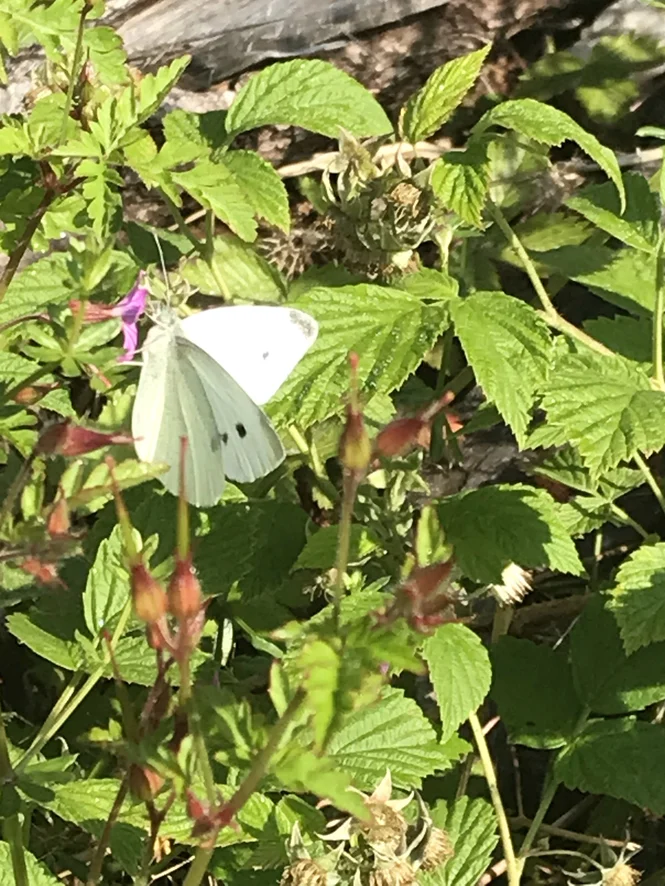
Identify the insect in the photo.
Pieris rapae
